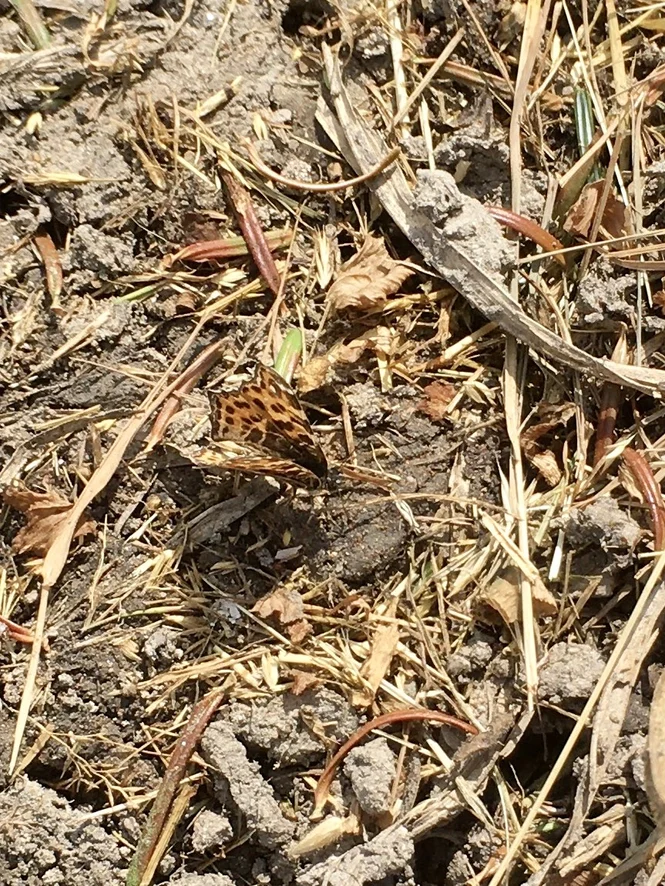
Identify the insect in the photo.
Araschnia levana
